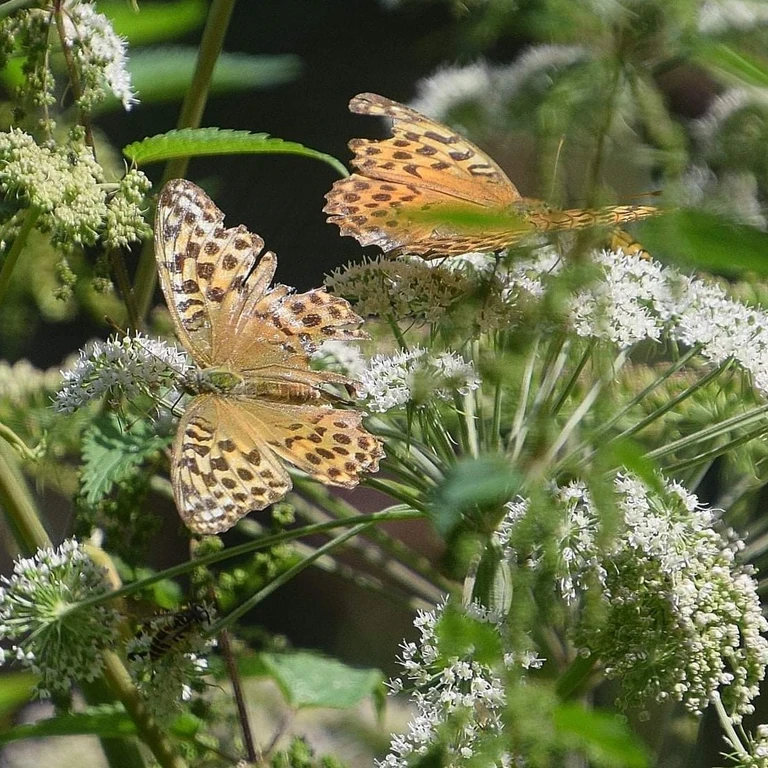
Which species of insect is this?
Argynnis paphia
